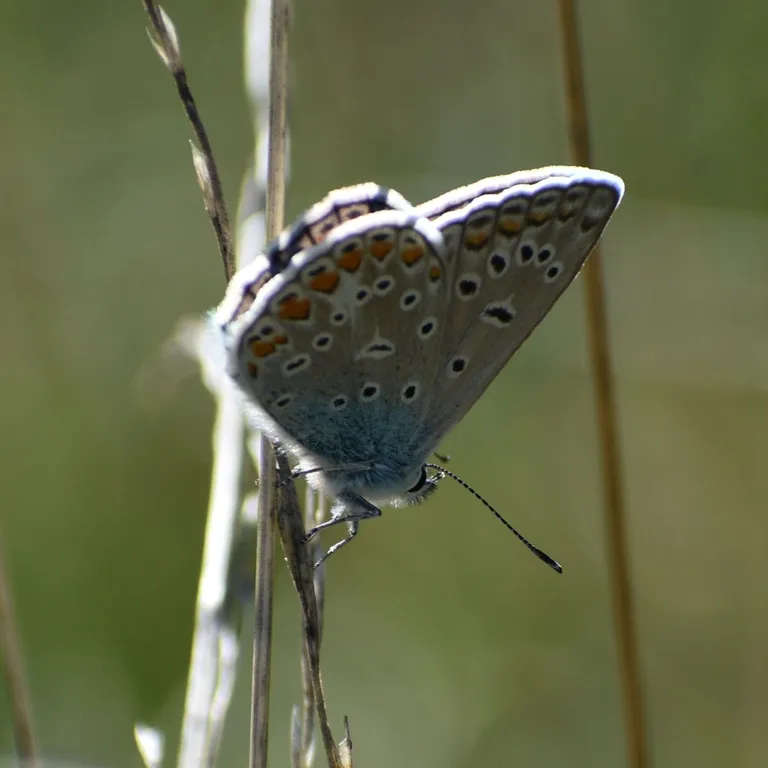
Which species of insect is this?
Polyommatus icarus
